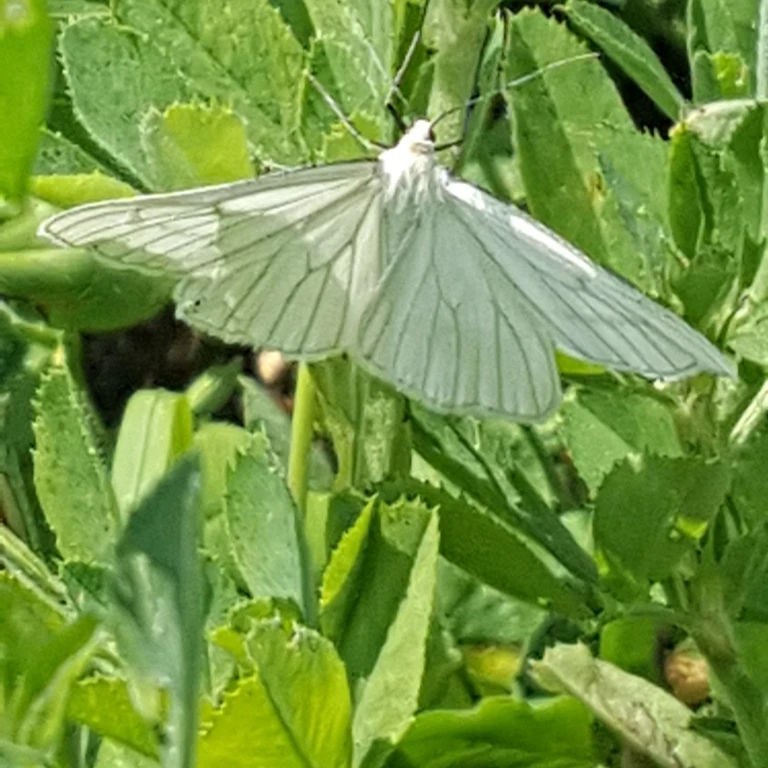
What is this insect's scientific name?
Siona lineata
